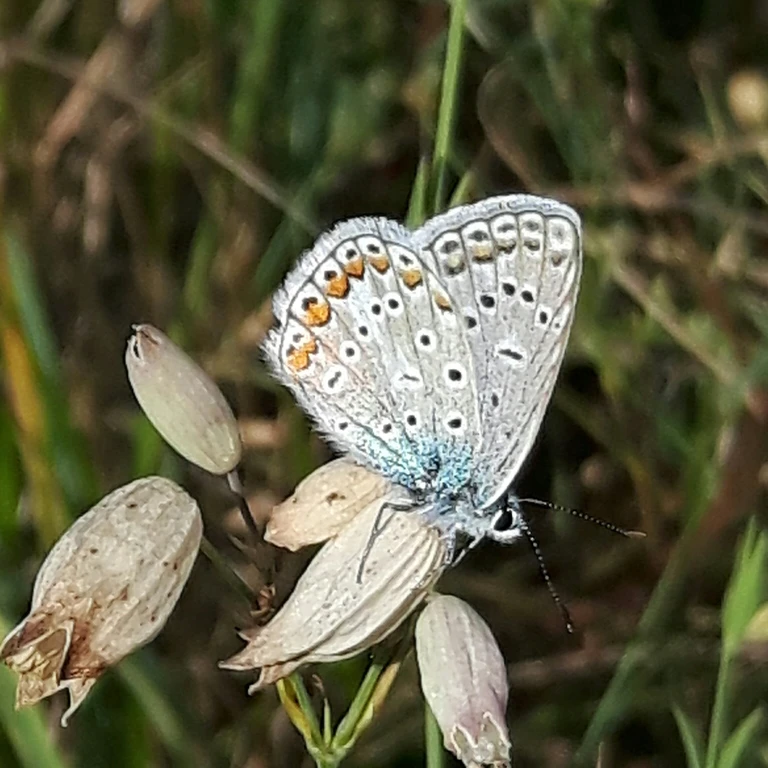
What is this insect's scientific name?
Polyommatus icarus
